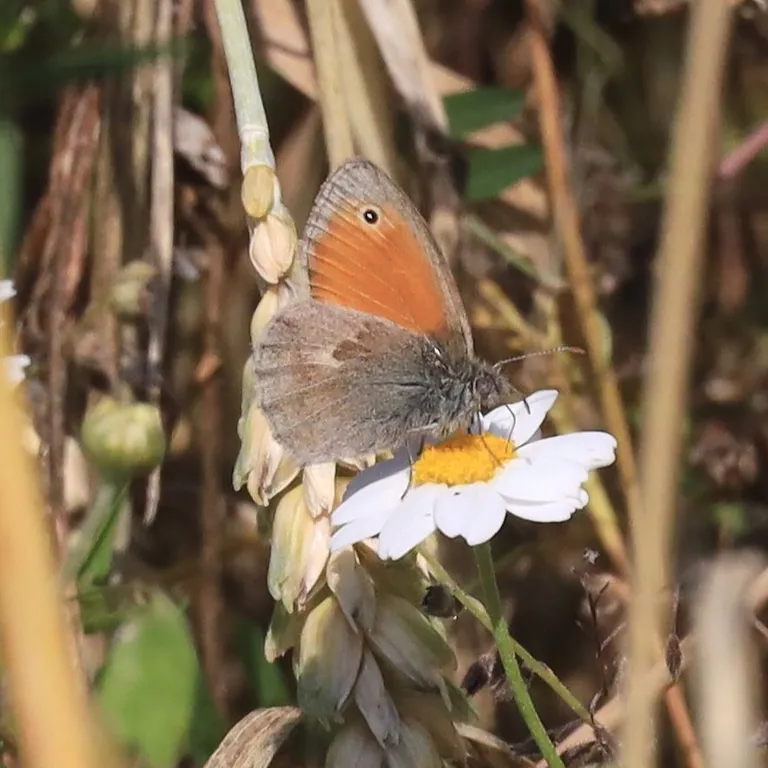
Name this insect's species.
Coenonympha pamphilus
